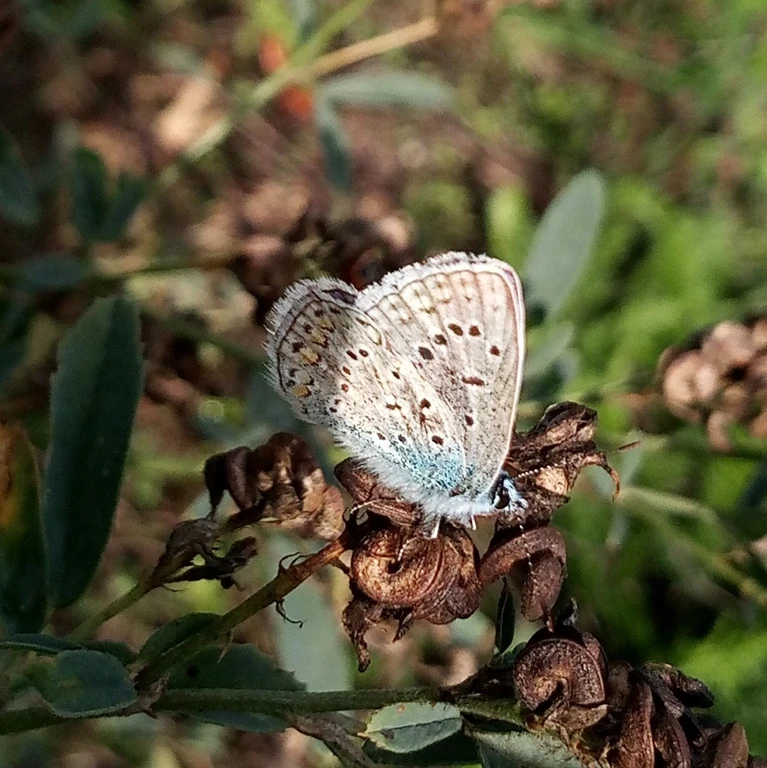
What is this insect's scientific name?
Polyommatus icarus
